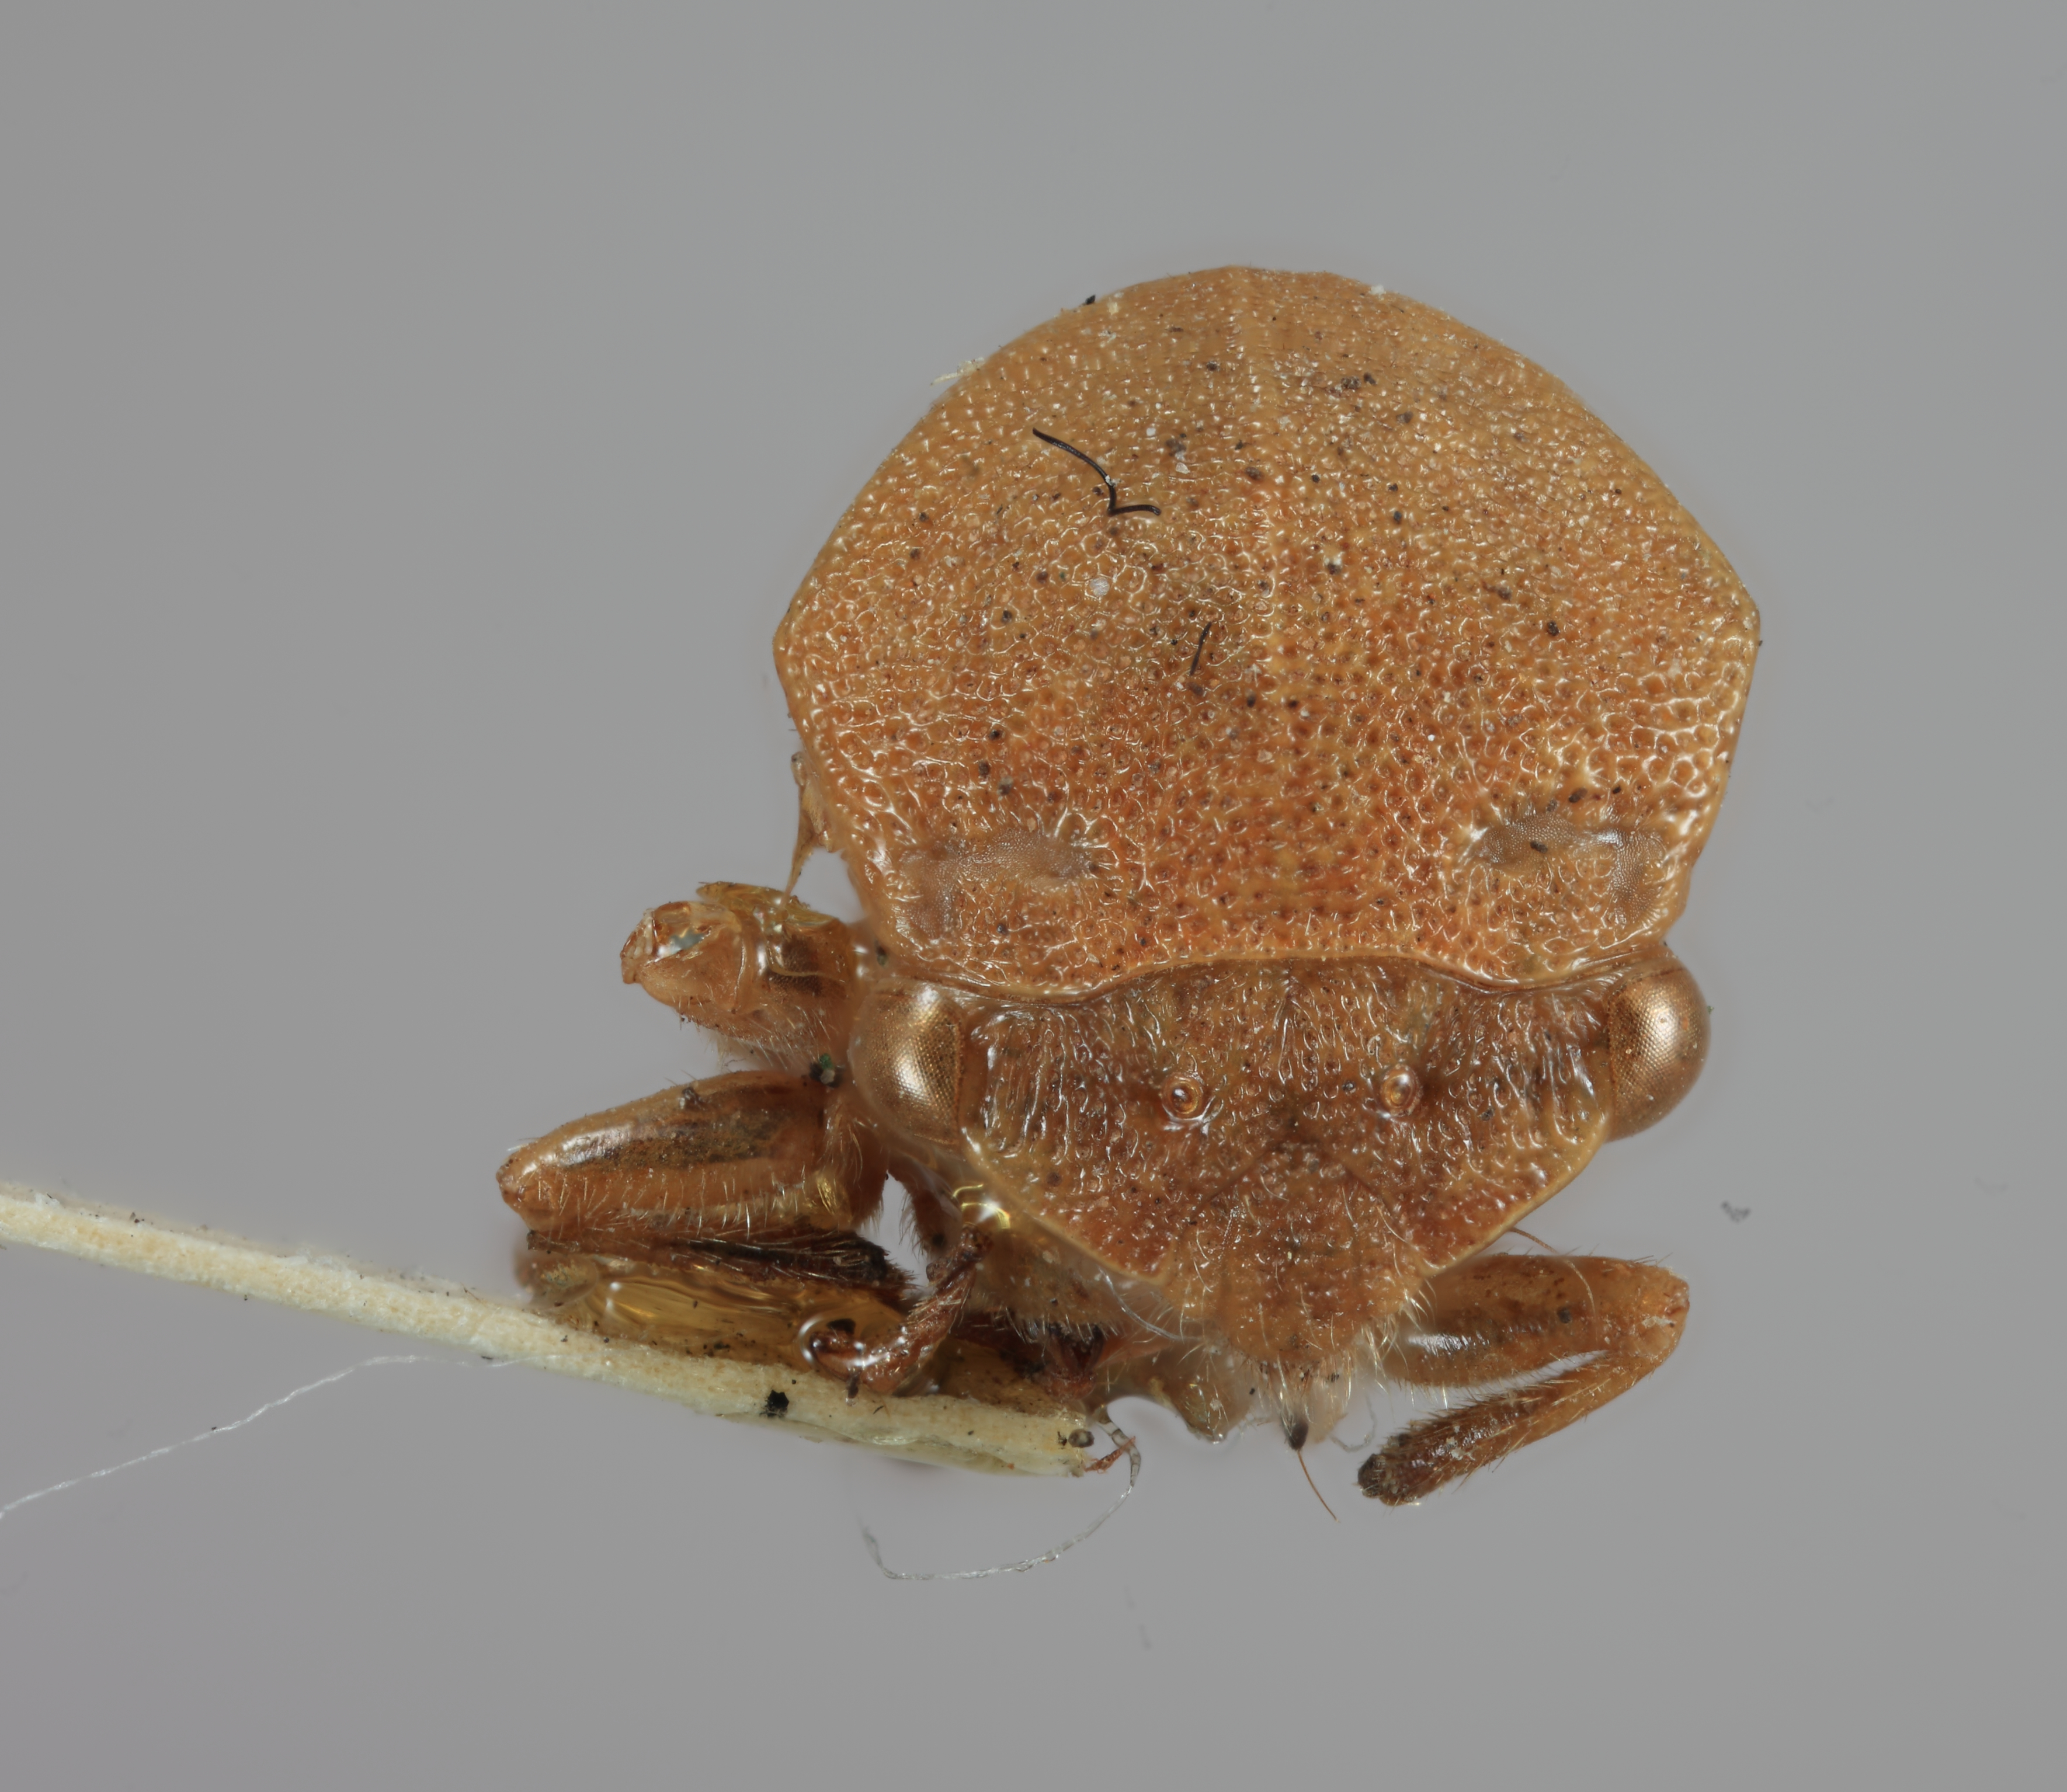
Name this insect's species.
Stictocephala festina
